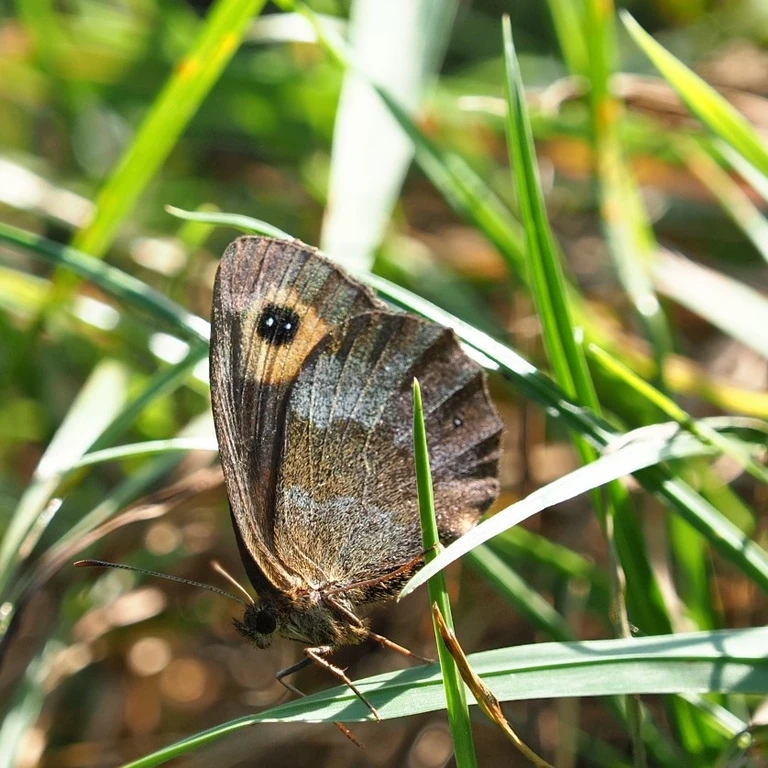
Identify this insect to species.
Erebia aethiops
